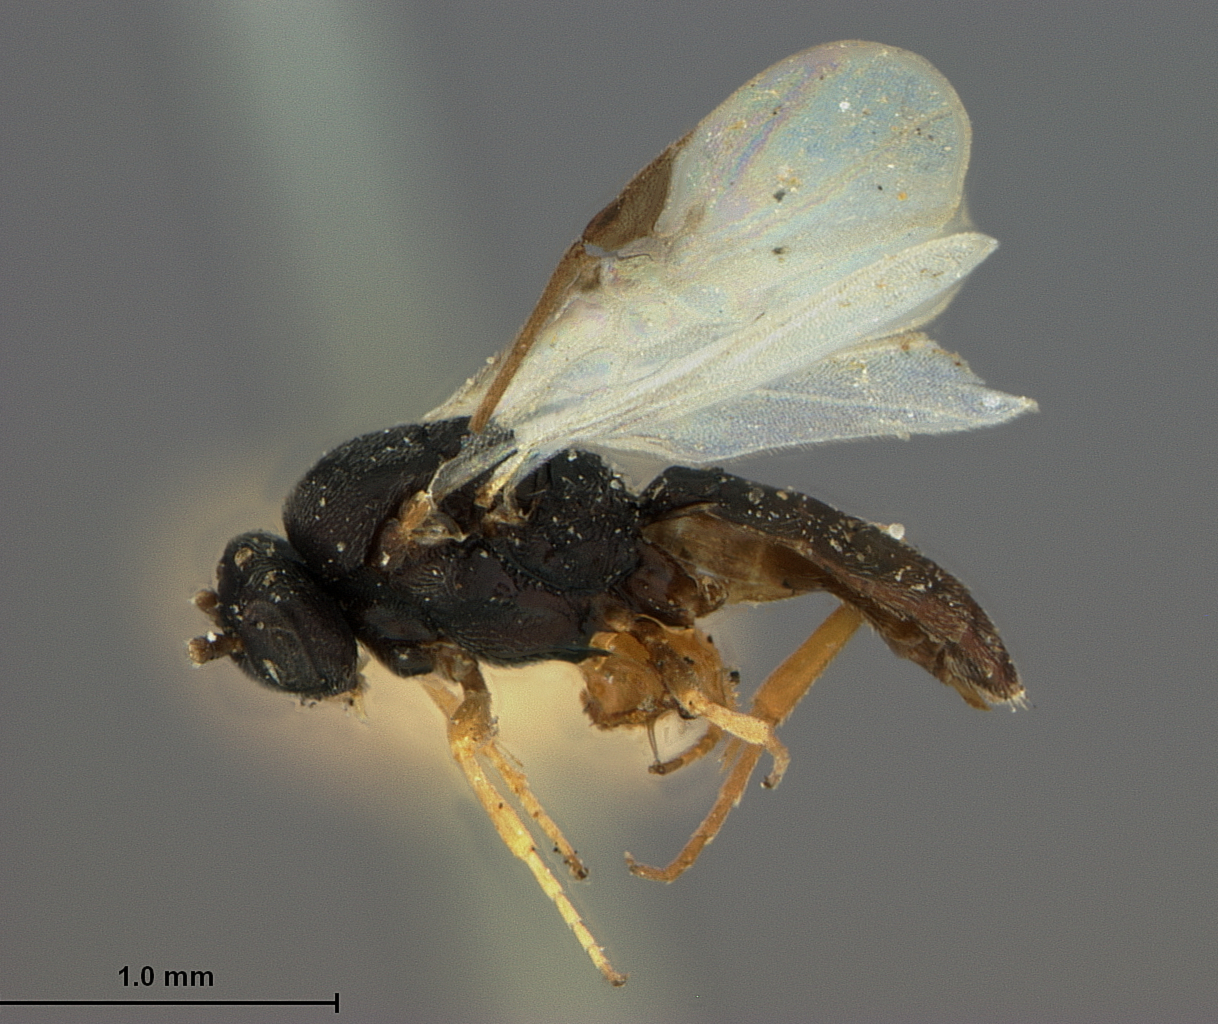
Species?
Elasmosoma bakeri
